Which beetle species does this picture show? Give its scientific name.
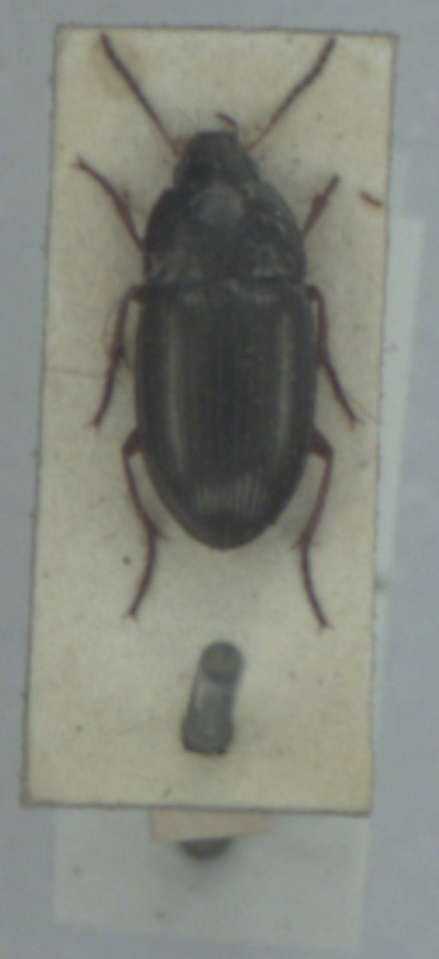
Amara familiaris
